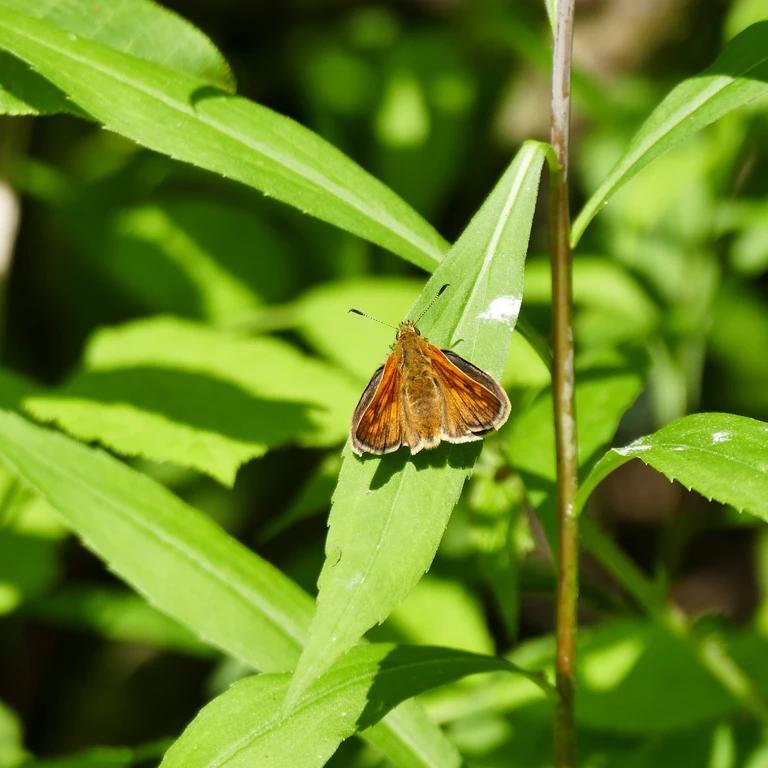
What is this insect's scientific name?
Ochlodes sylvanus (also Ochlodes venata)
